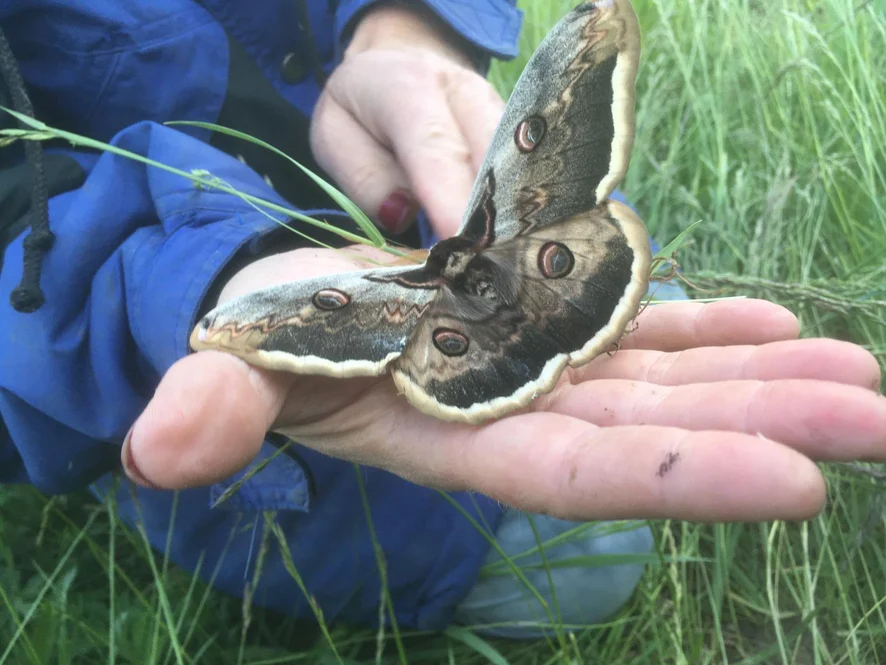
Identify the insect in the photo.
Saturnia pyri
